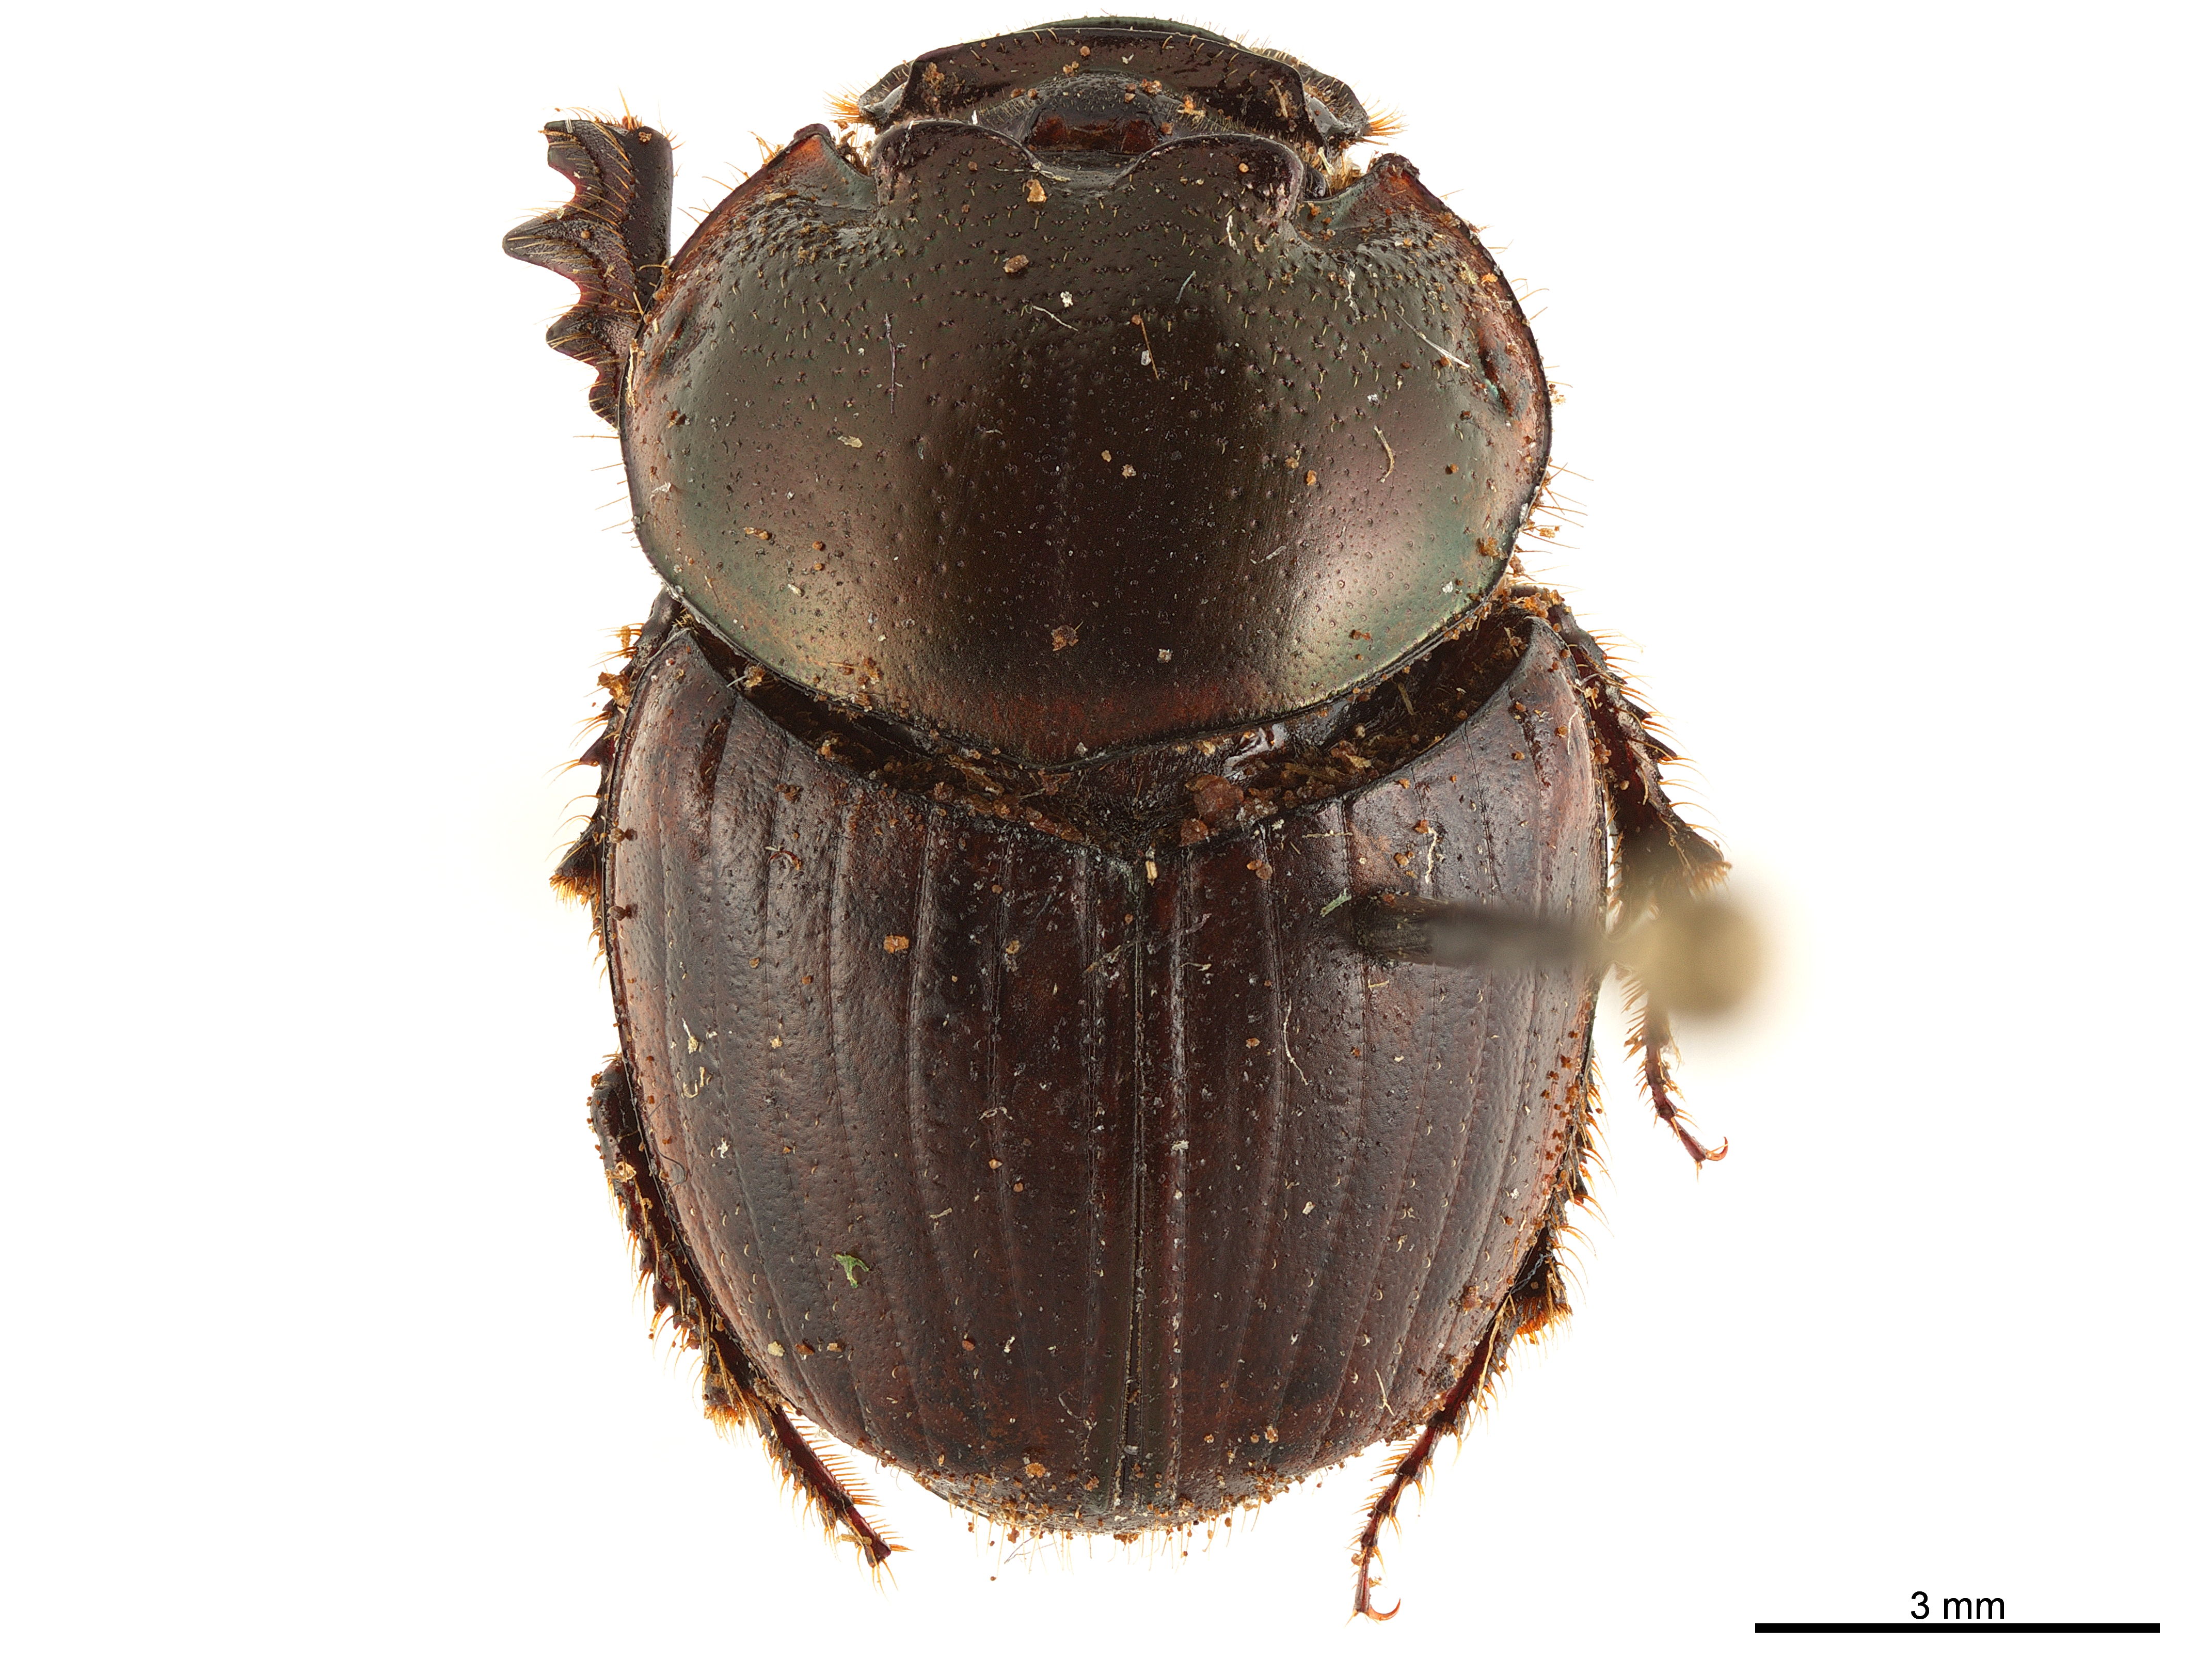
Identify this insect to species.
Digitonthophagus gazella
